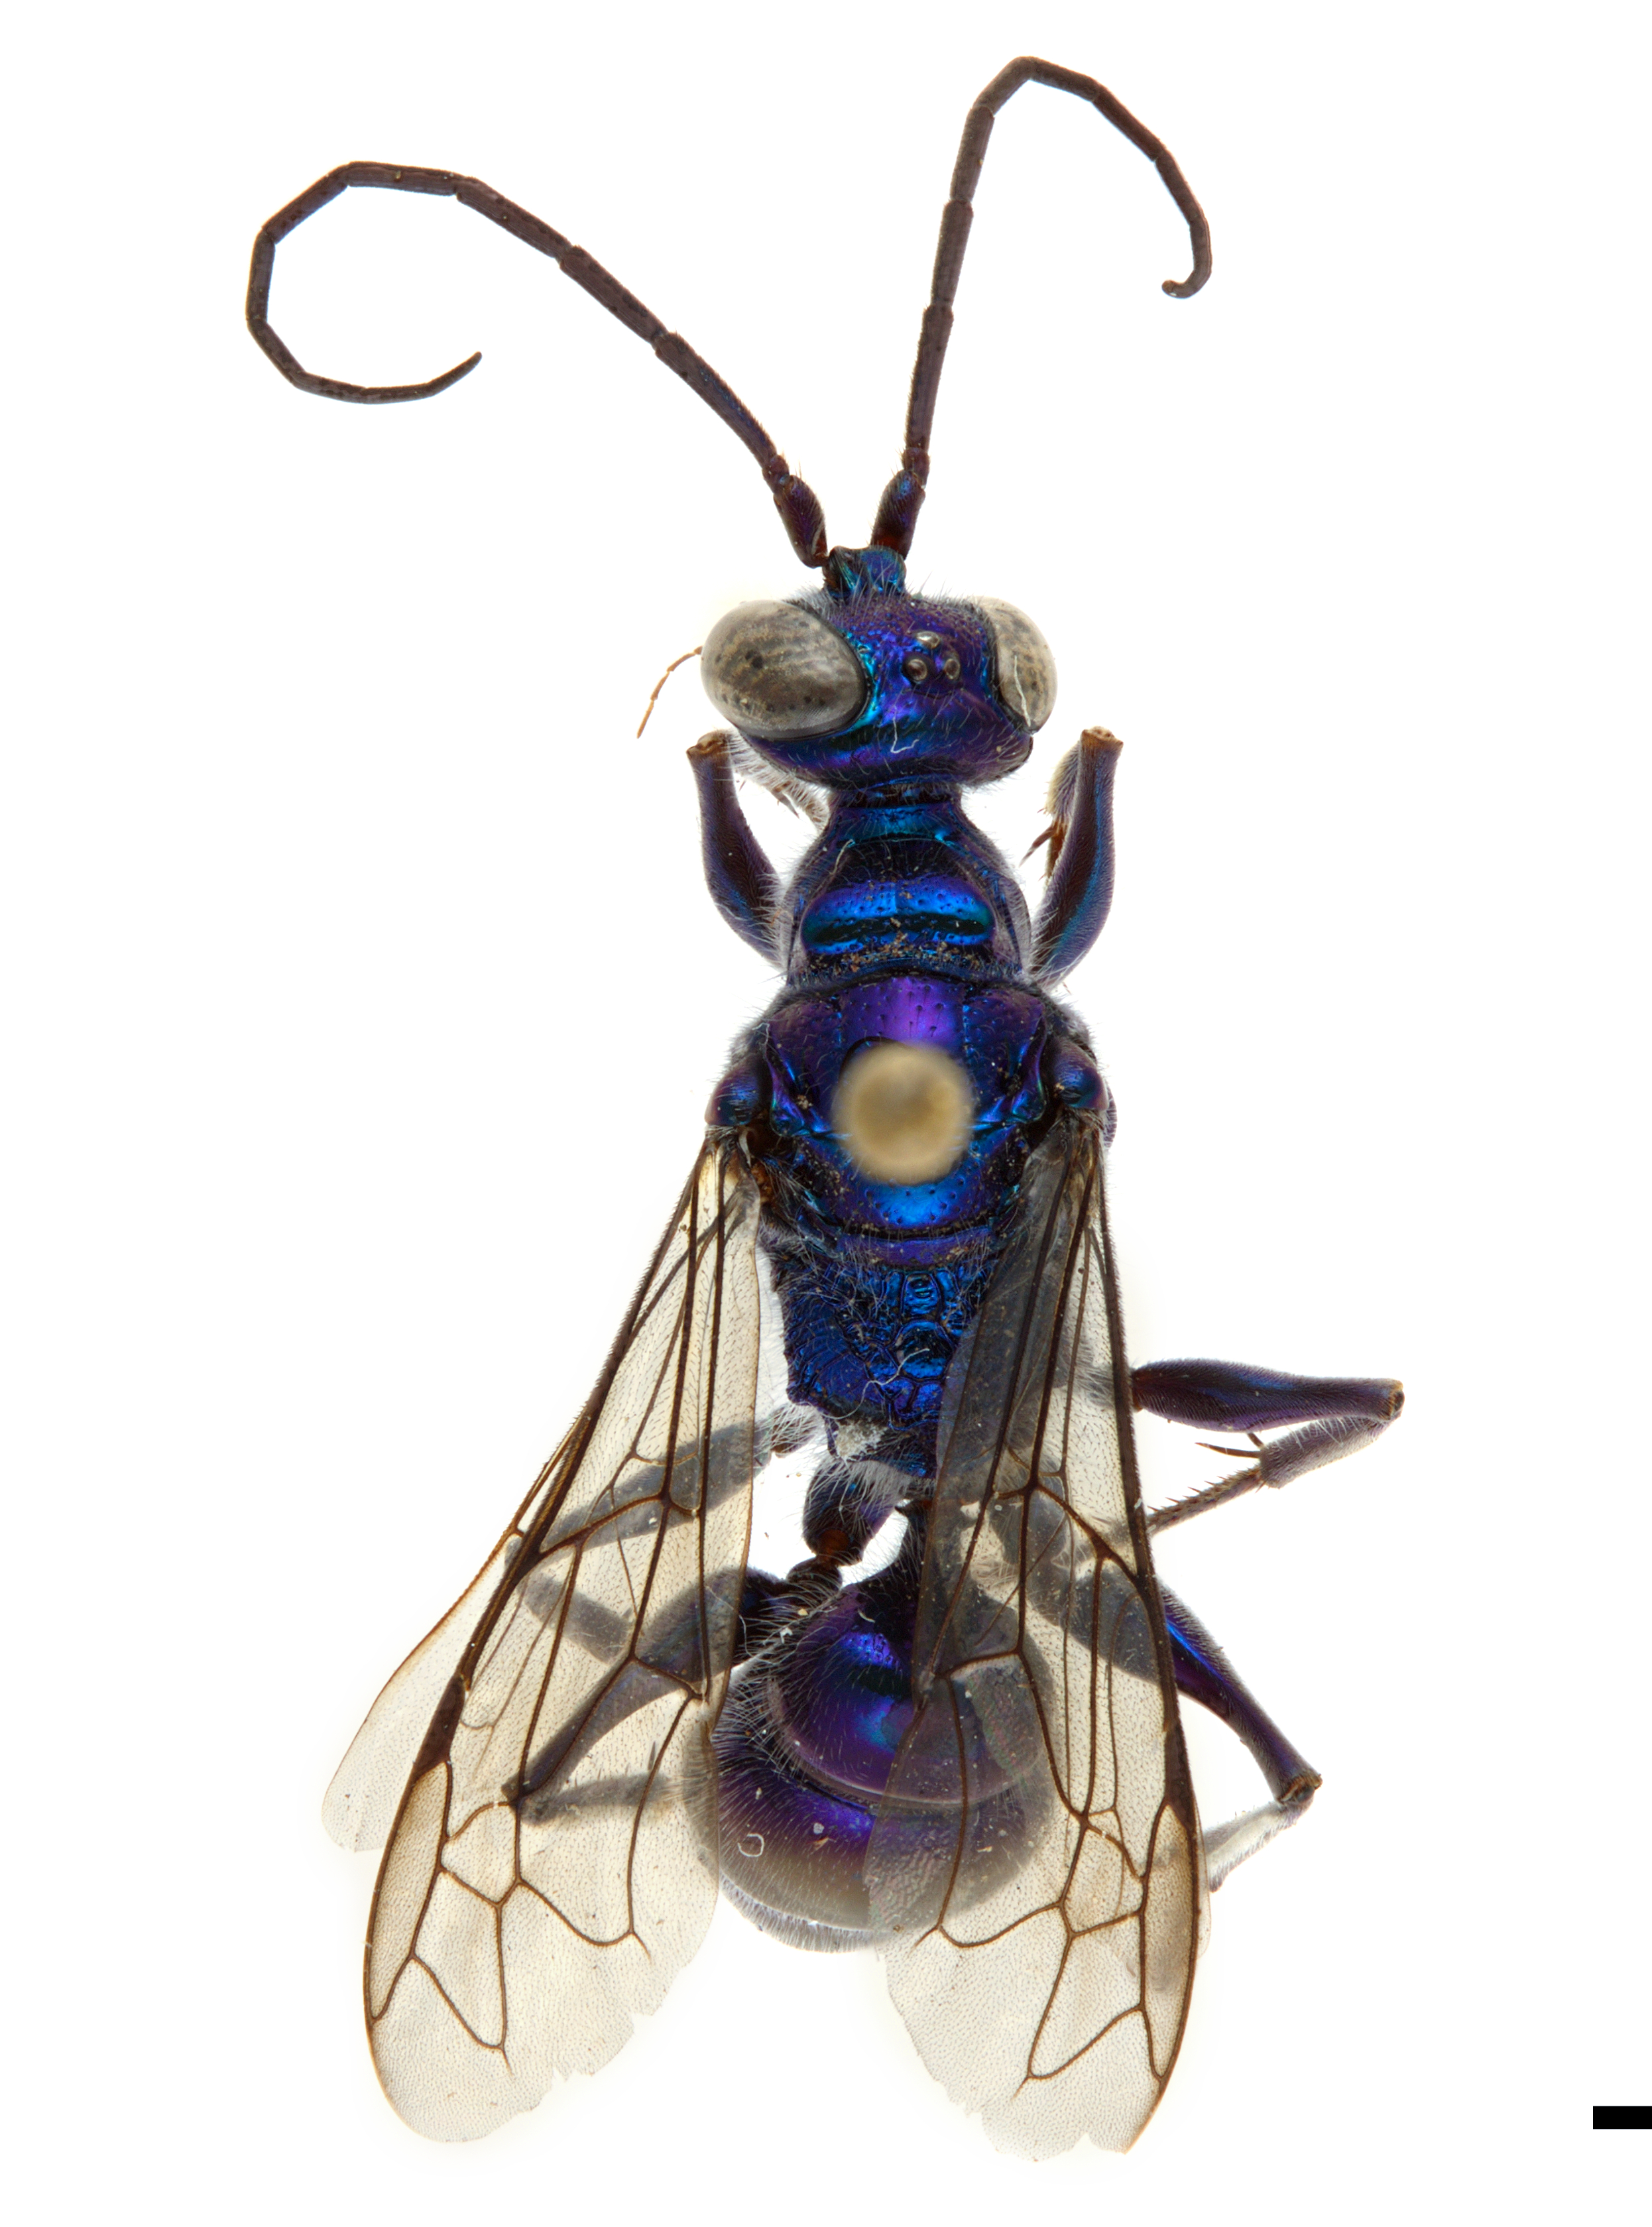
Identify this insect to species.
Trirogma regalis
